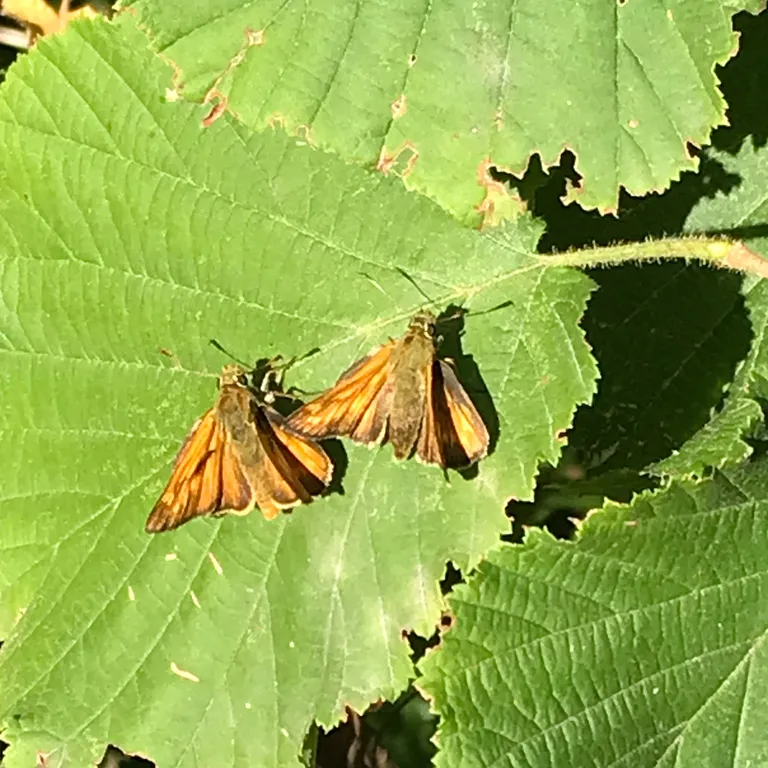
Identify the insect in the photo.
Ochlodes sylvanus (also Ochlodes venata)
